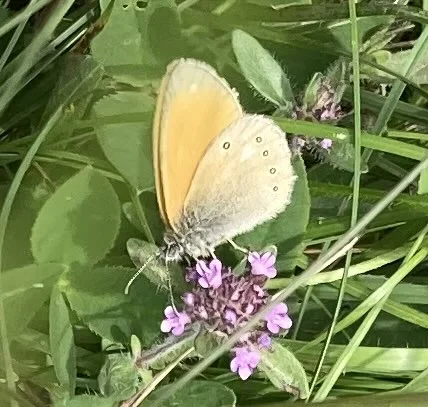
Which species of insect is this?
Coenonympha glycerion (also Coenonympha iphis)
